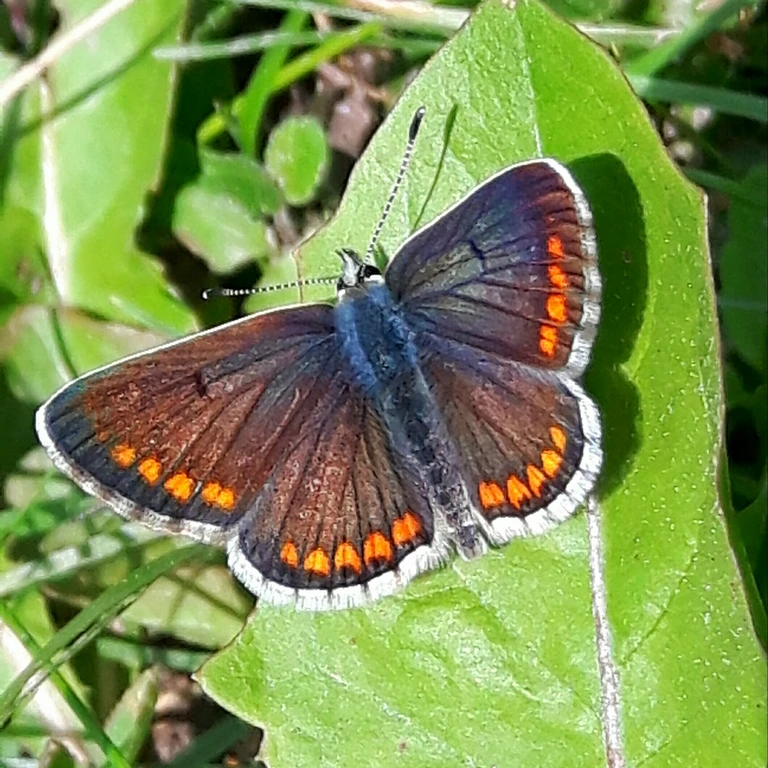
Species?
Aricia agestis/artaxerxes
